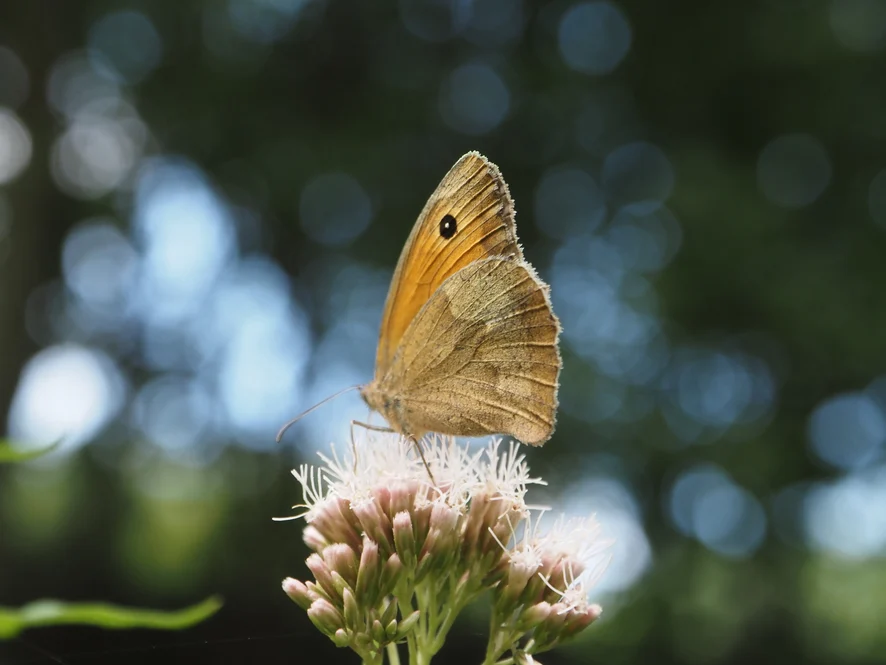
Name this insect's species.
Maniola jurtina
